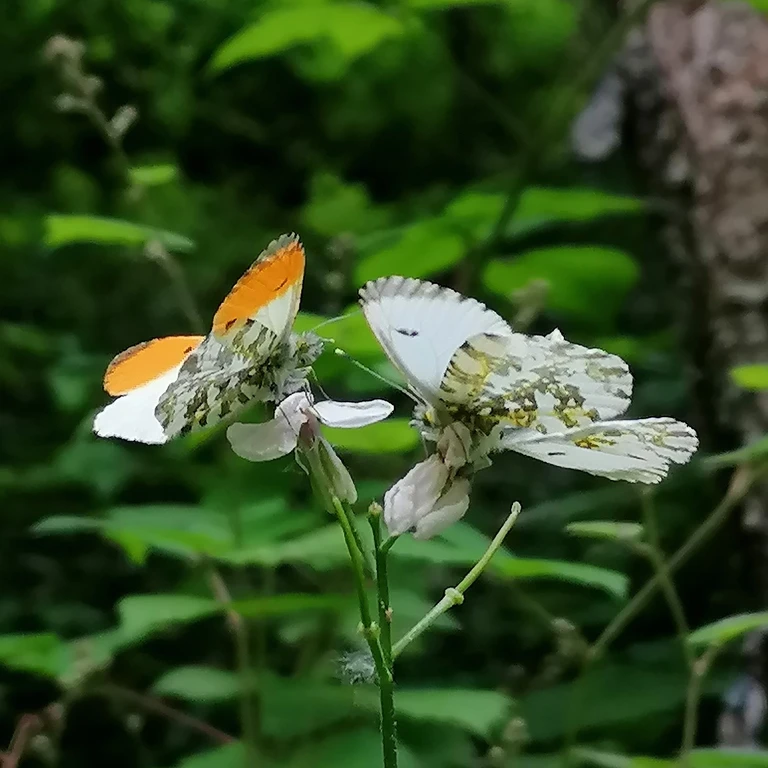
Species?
Anthocharis cardamines
